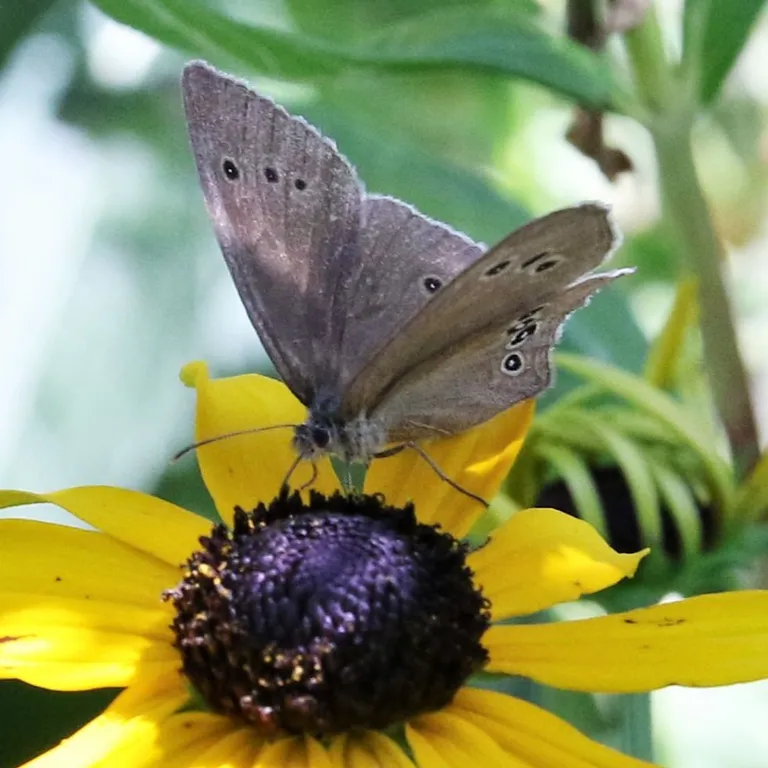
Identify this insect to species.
Aphantopus hyperantus
